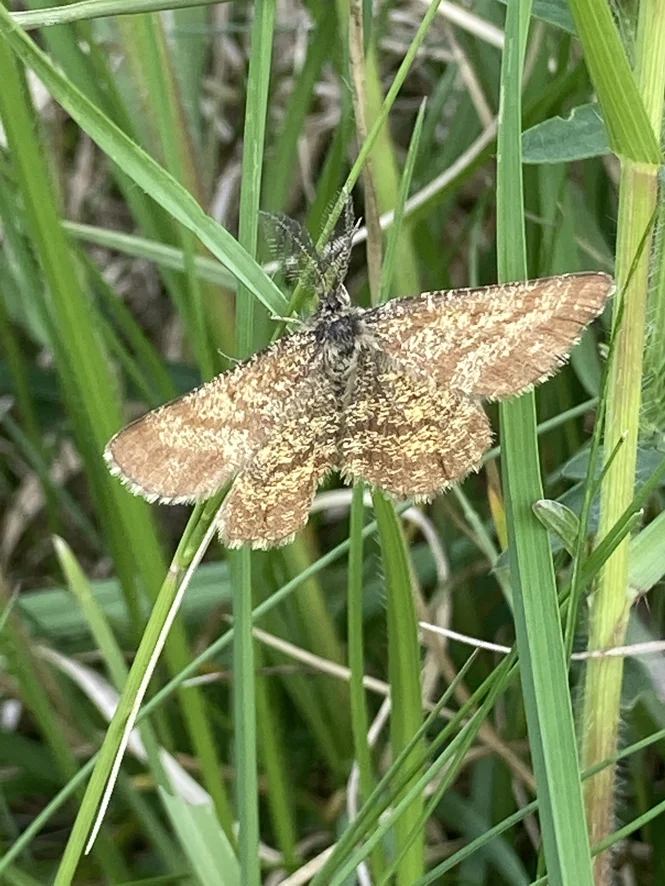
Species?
Ematurga atomaria
